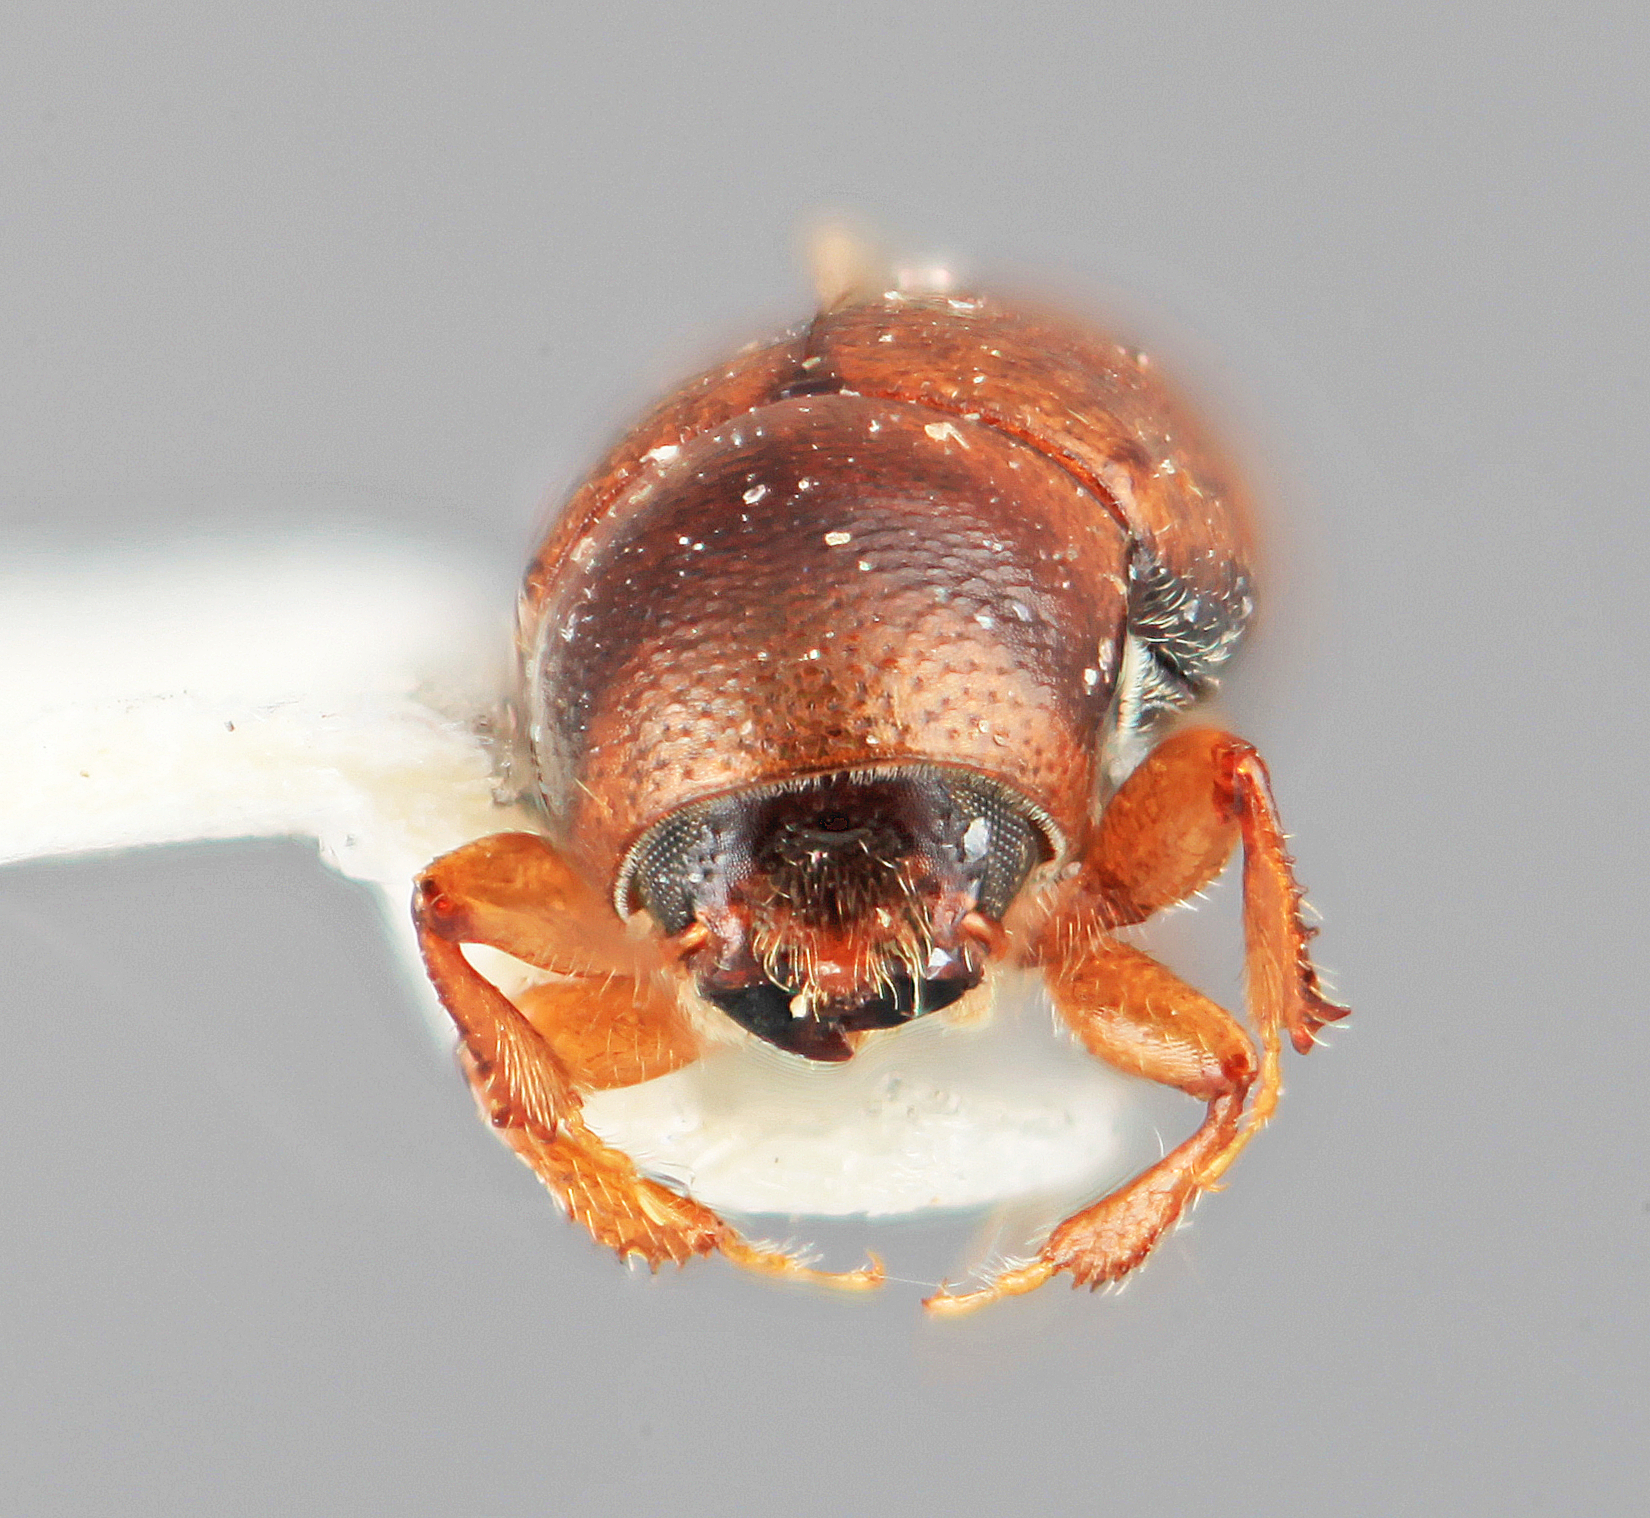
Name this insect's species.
Scolytodes sparsepilosus
